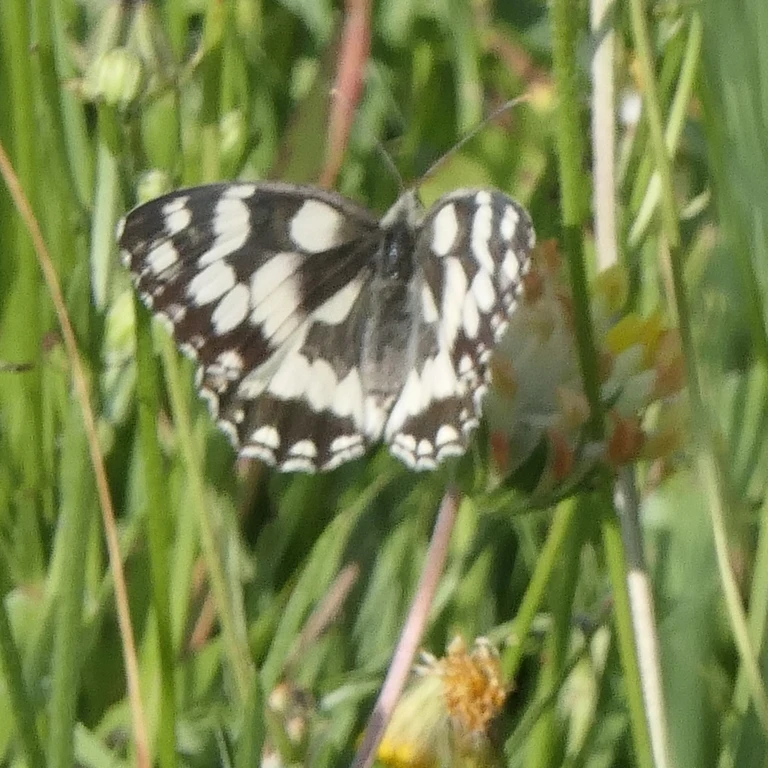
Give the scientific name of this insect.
Melanargia galathea
